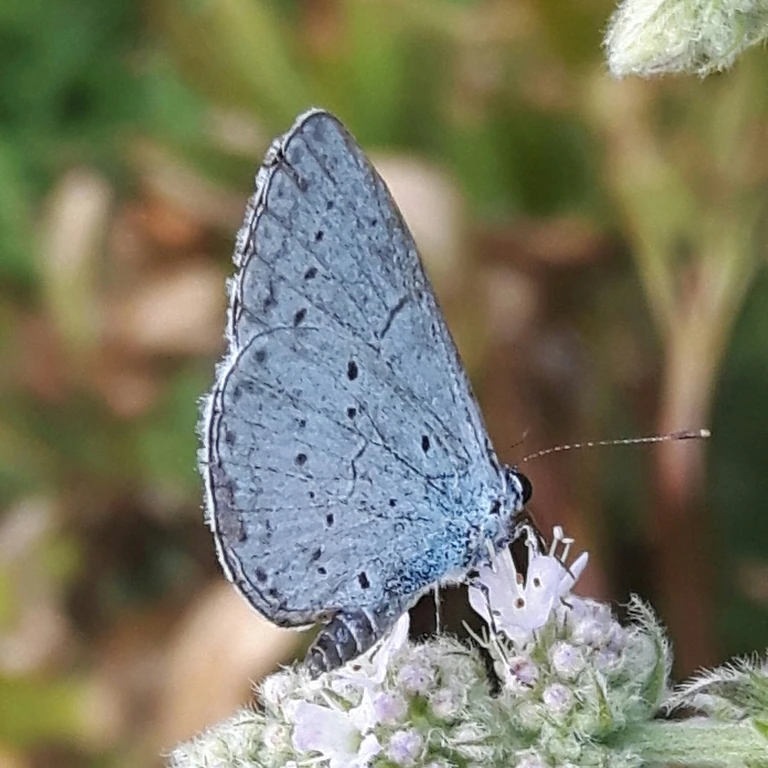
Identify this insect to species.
Celastrina argiolus
